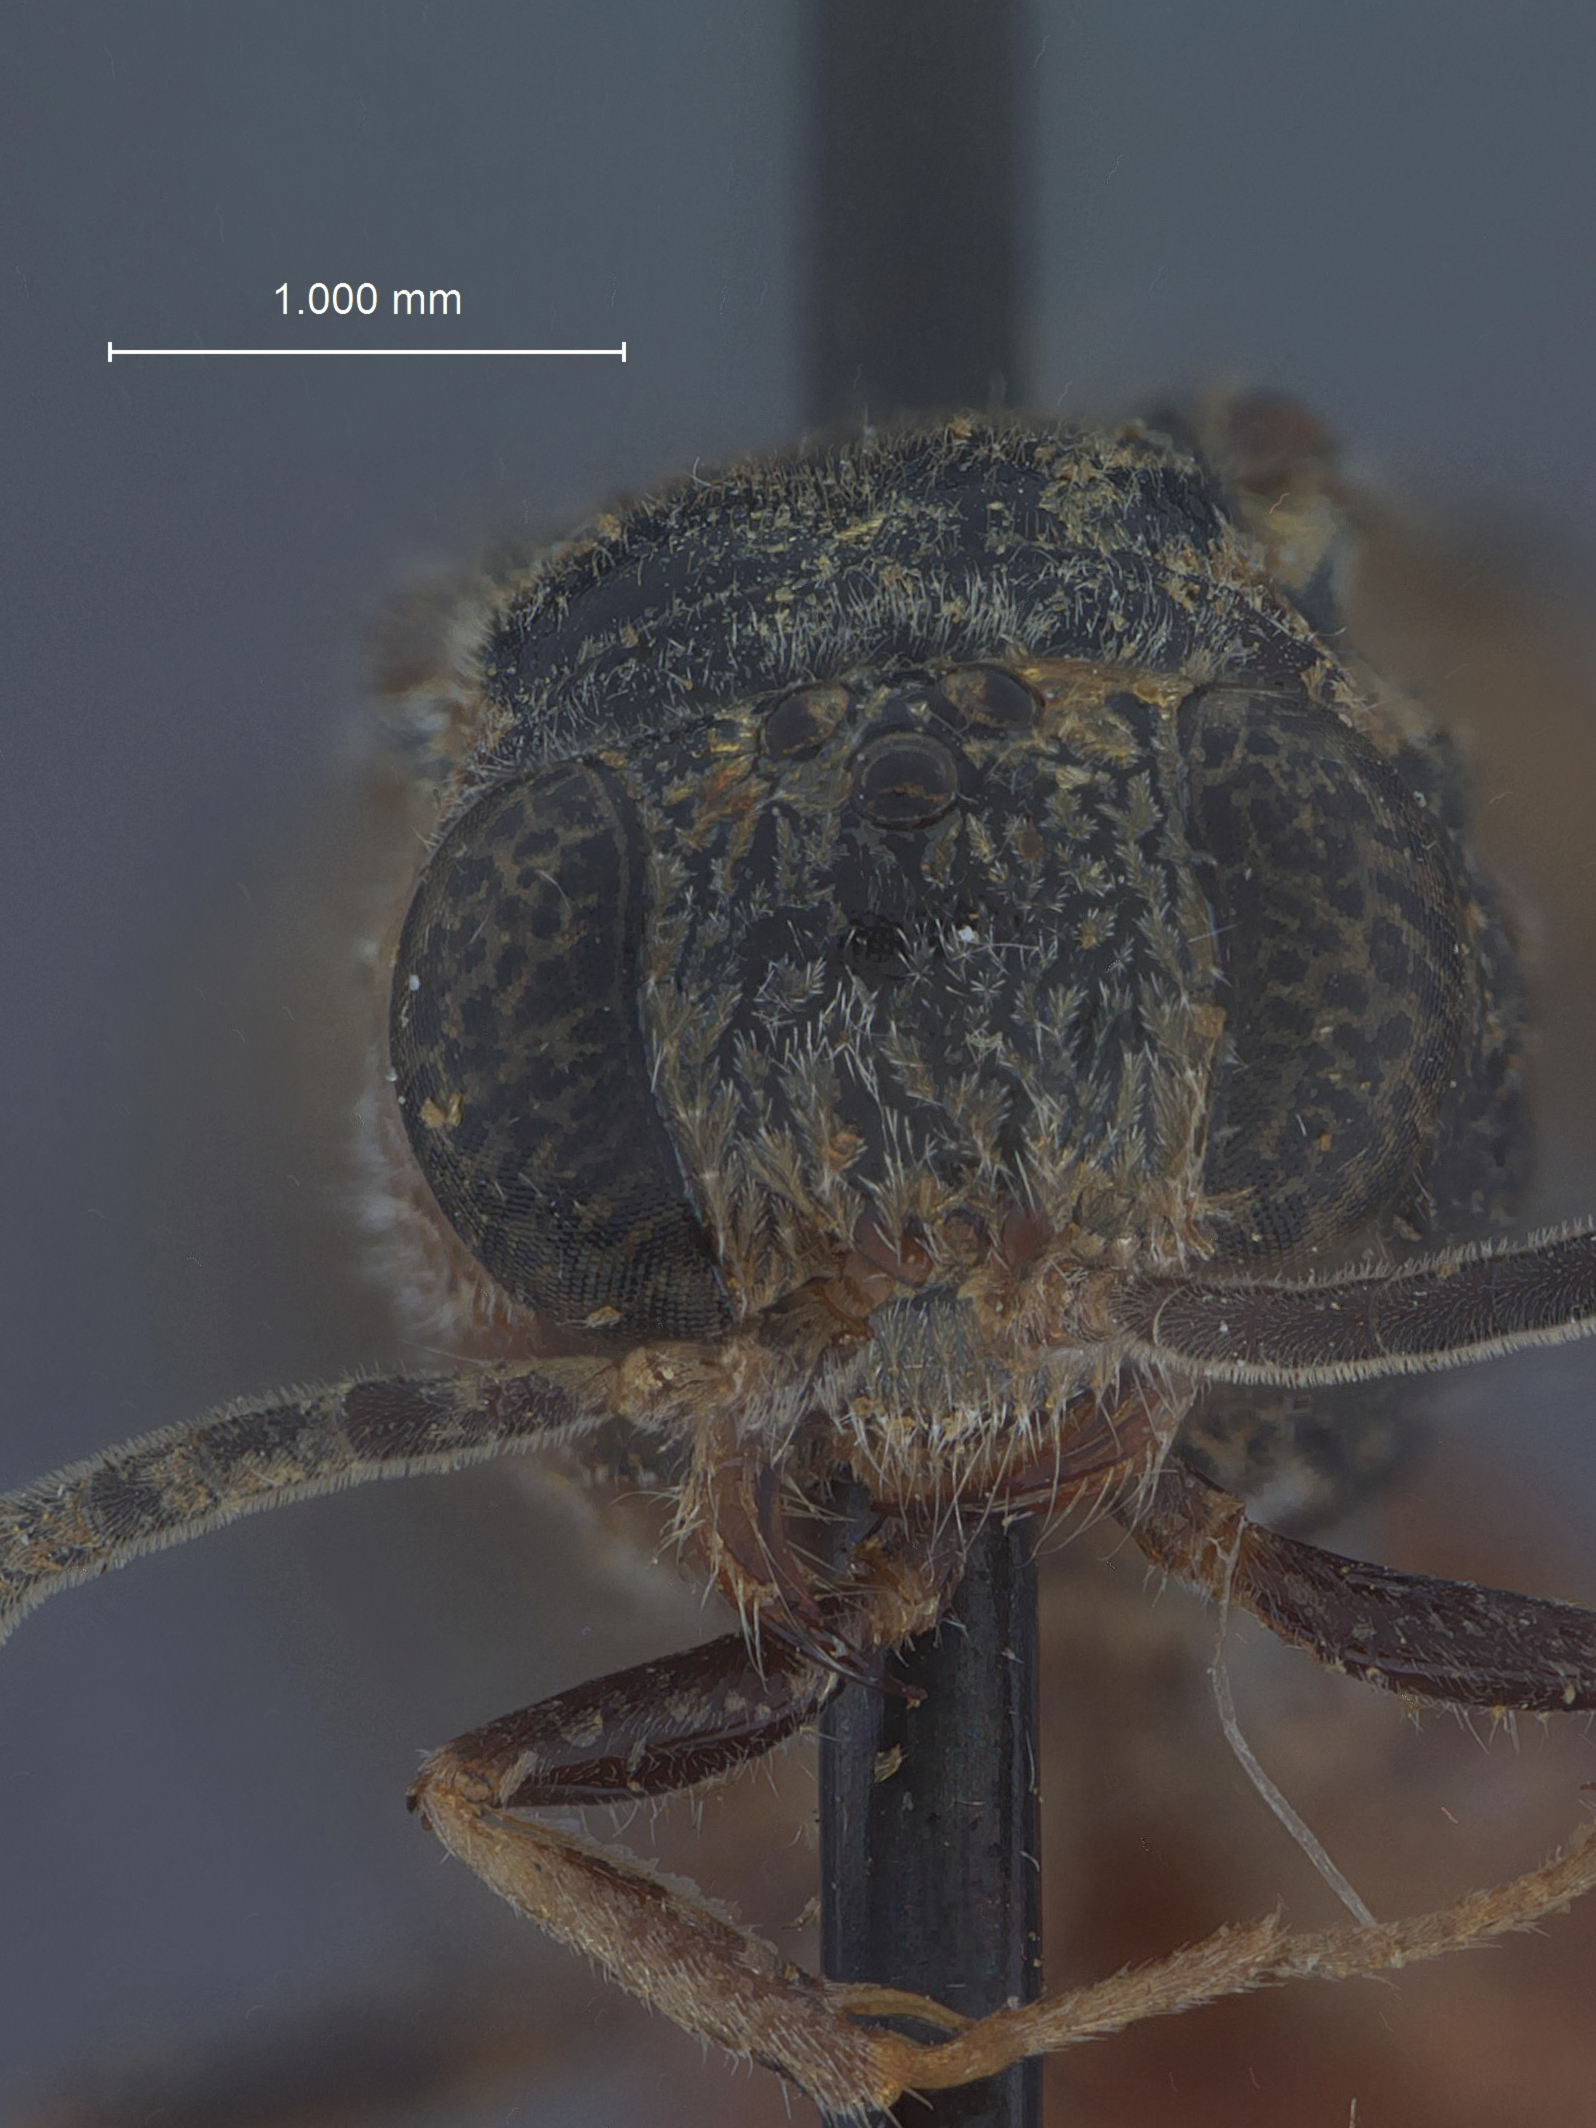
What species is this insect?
Nippononysson adiaphilus
